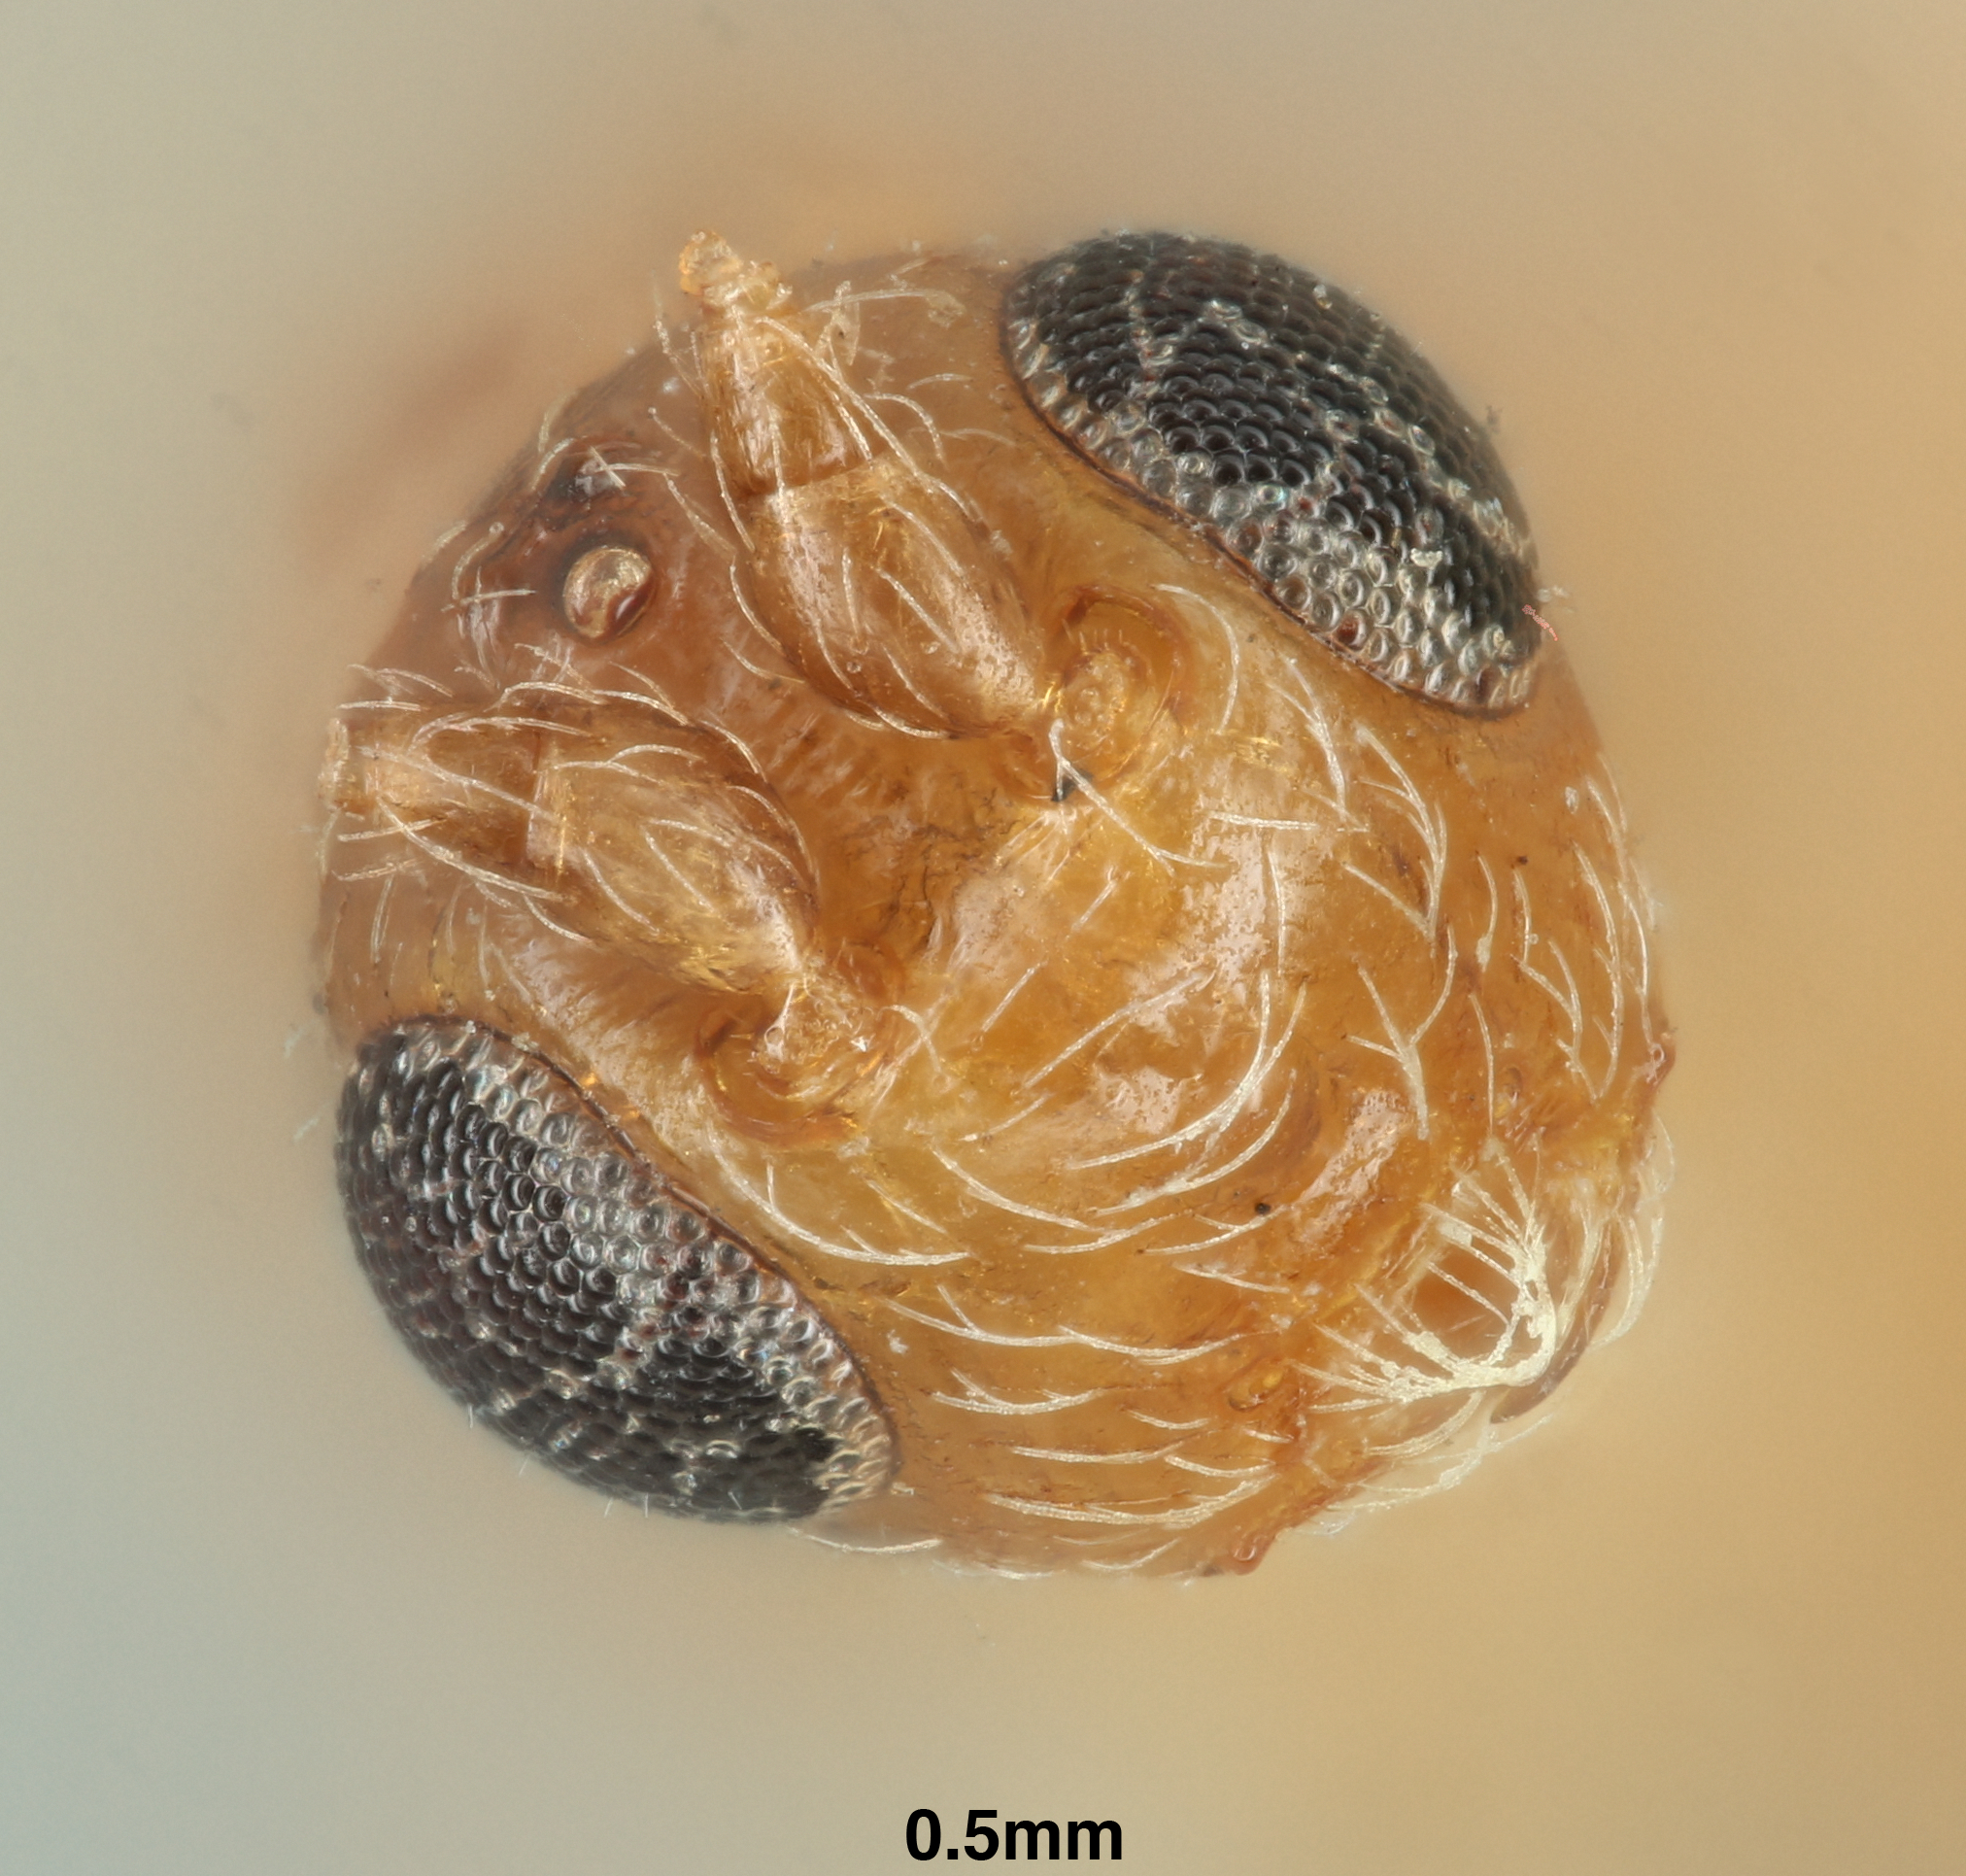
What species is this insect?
Caenophanes languriae
